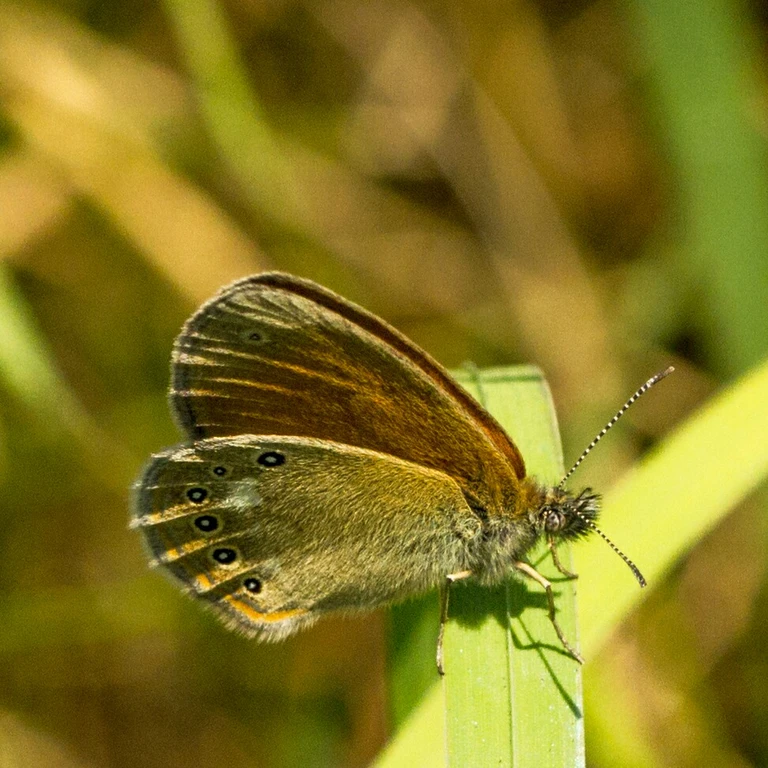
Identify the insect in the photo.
Coenonympha glycerion (also Coenonympha iphis)
